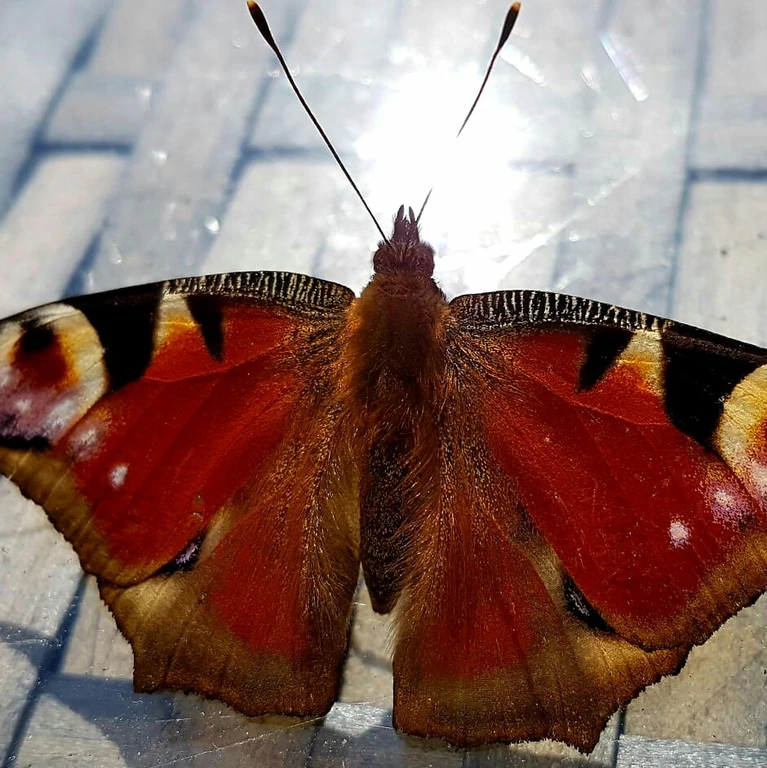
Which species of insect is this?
Aglais io
